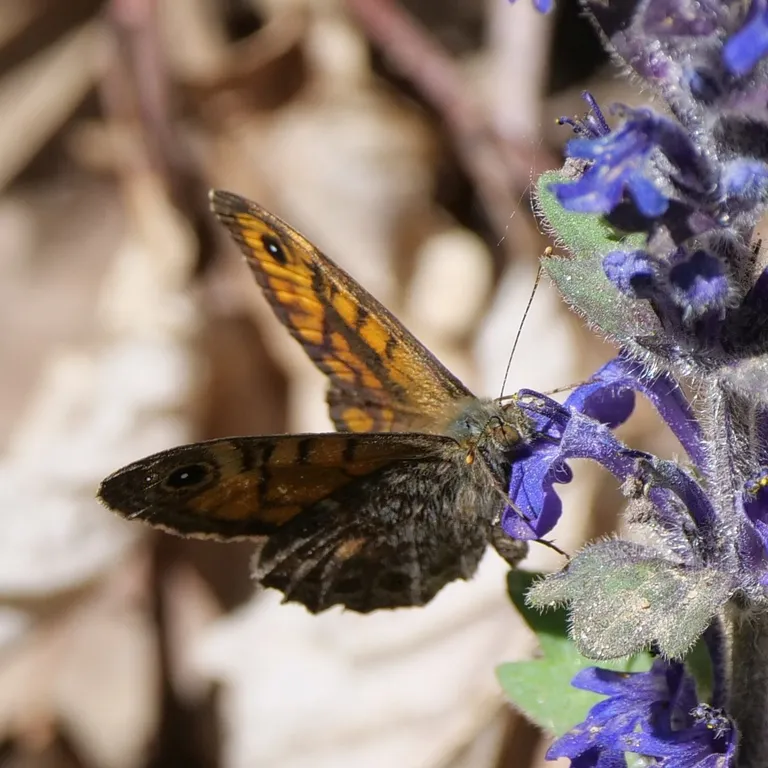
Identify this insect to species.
Lasiommata megera (also Pararge megera)
